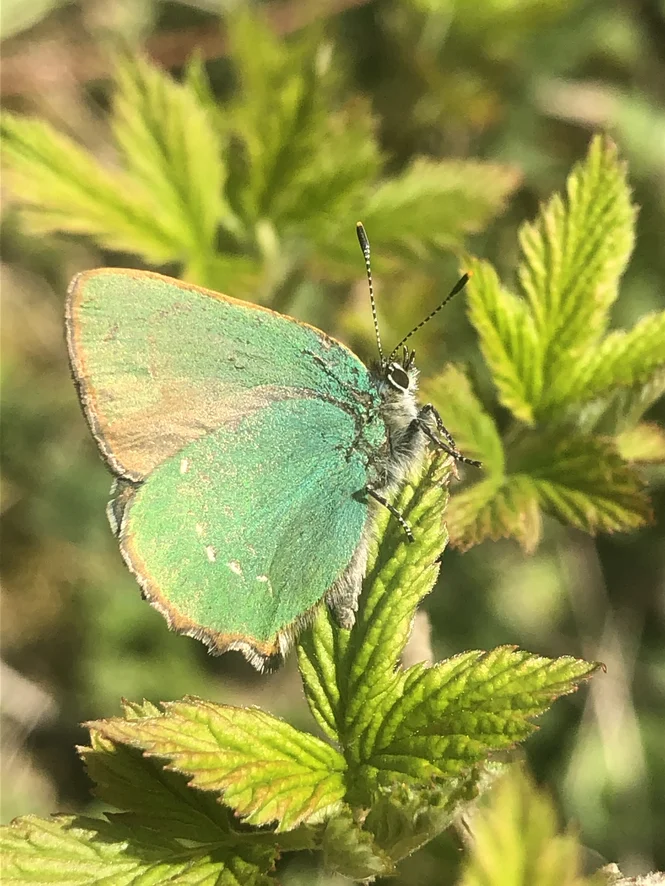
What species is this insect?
Callophrys rubi
